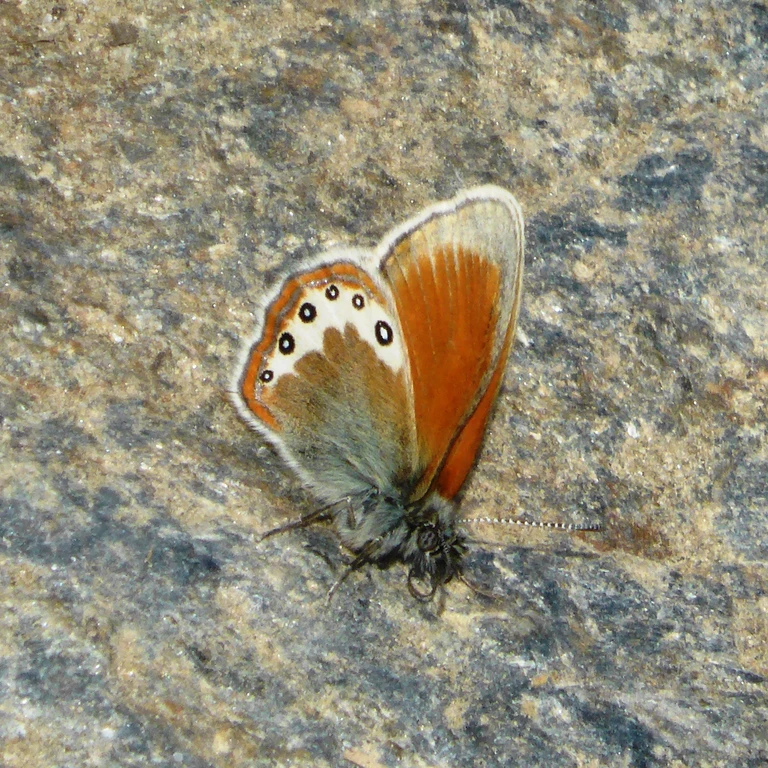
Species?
Coenonympha gardetta
